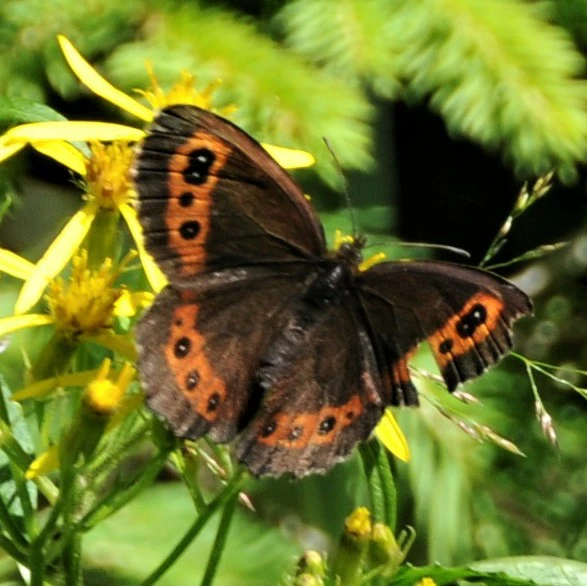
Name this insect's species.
Erebia aethiops
